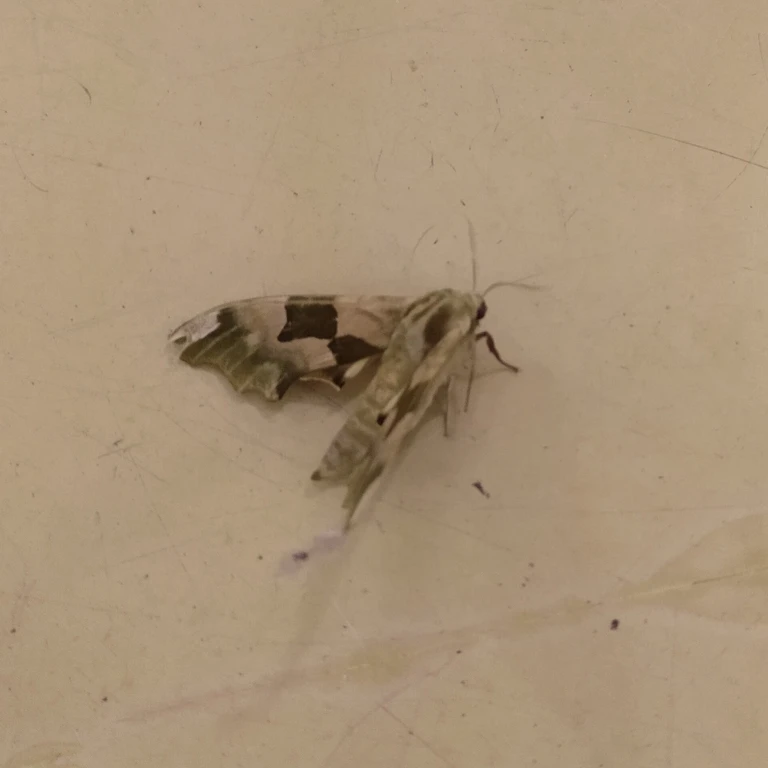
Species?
Mimas tiliae
